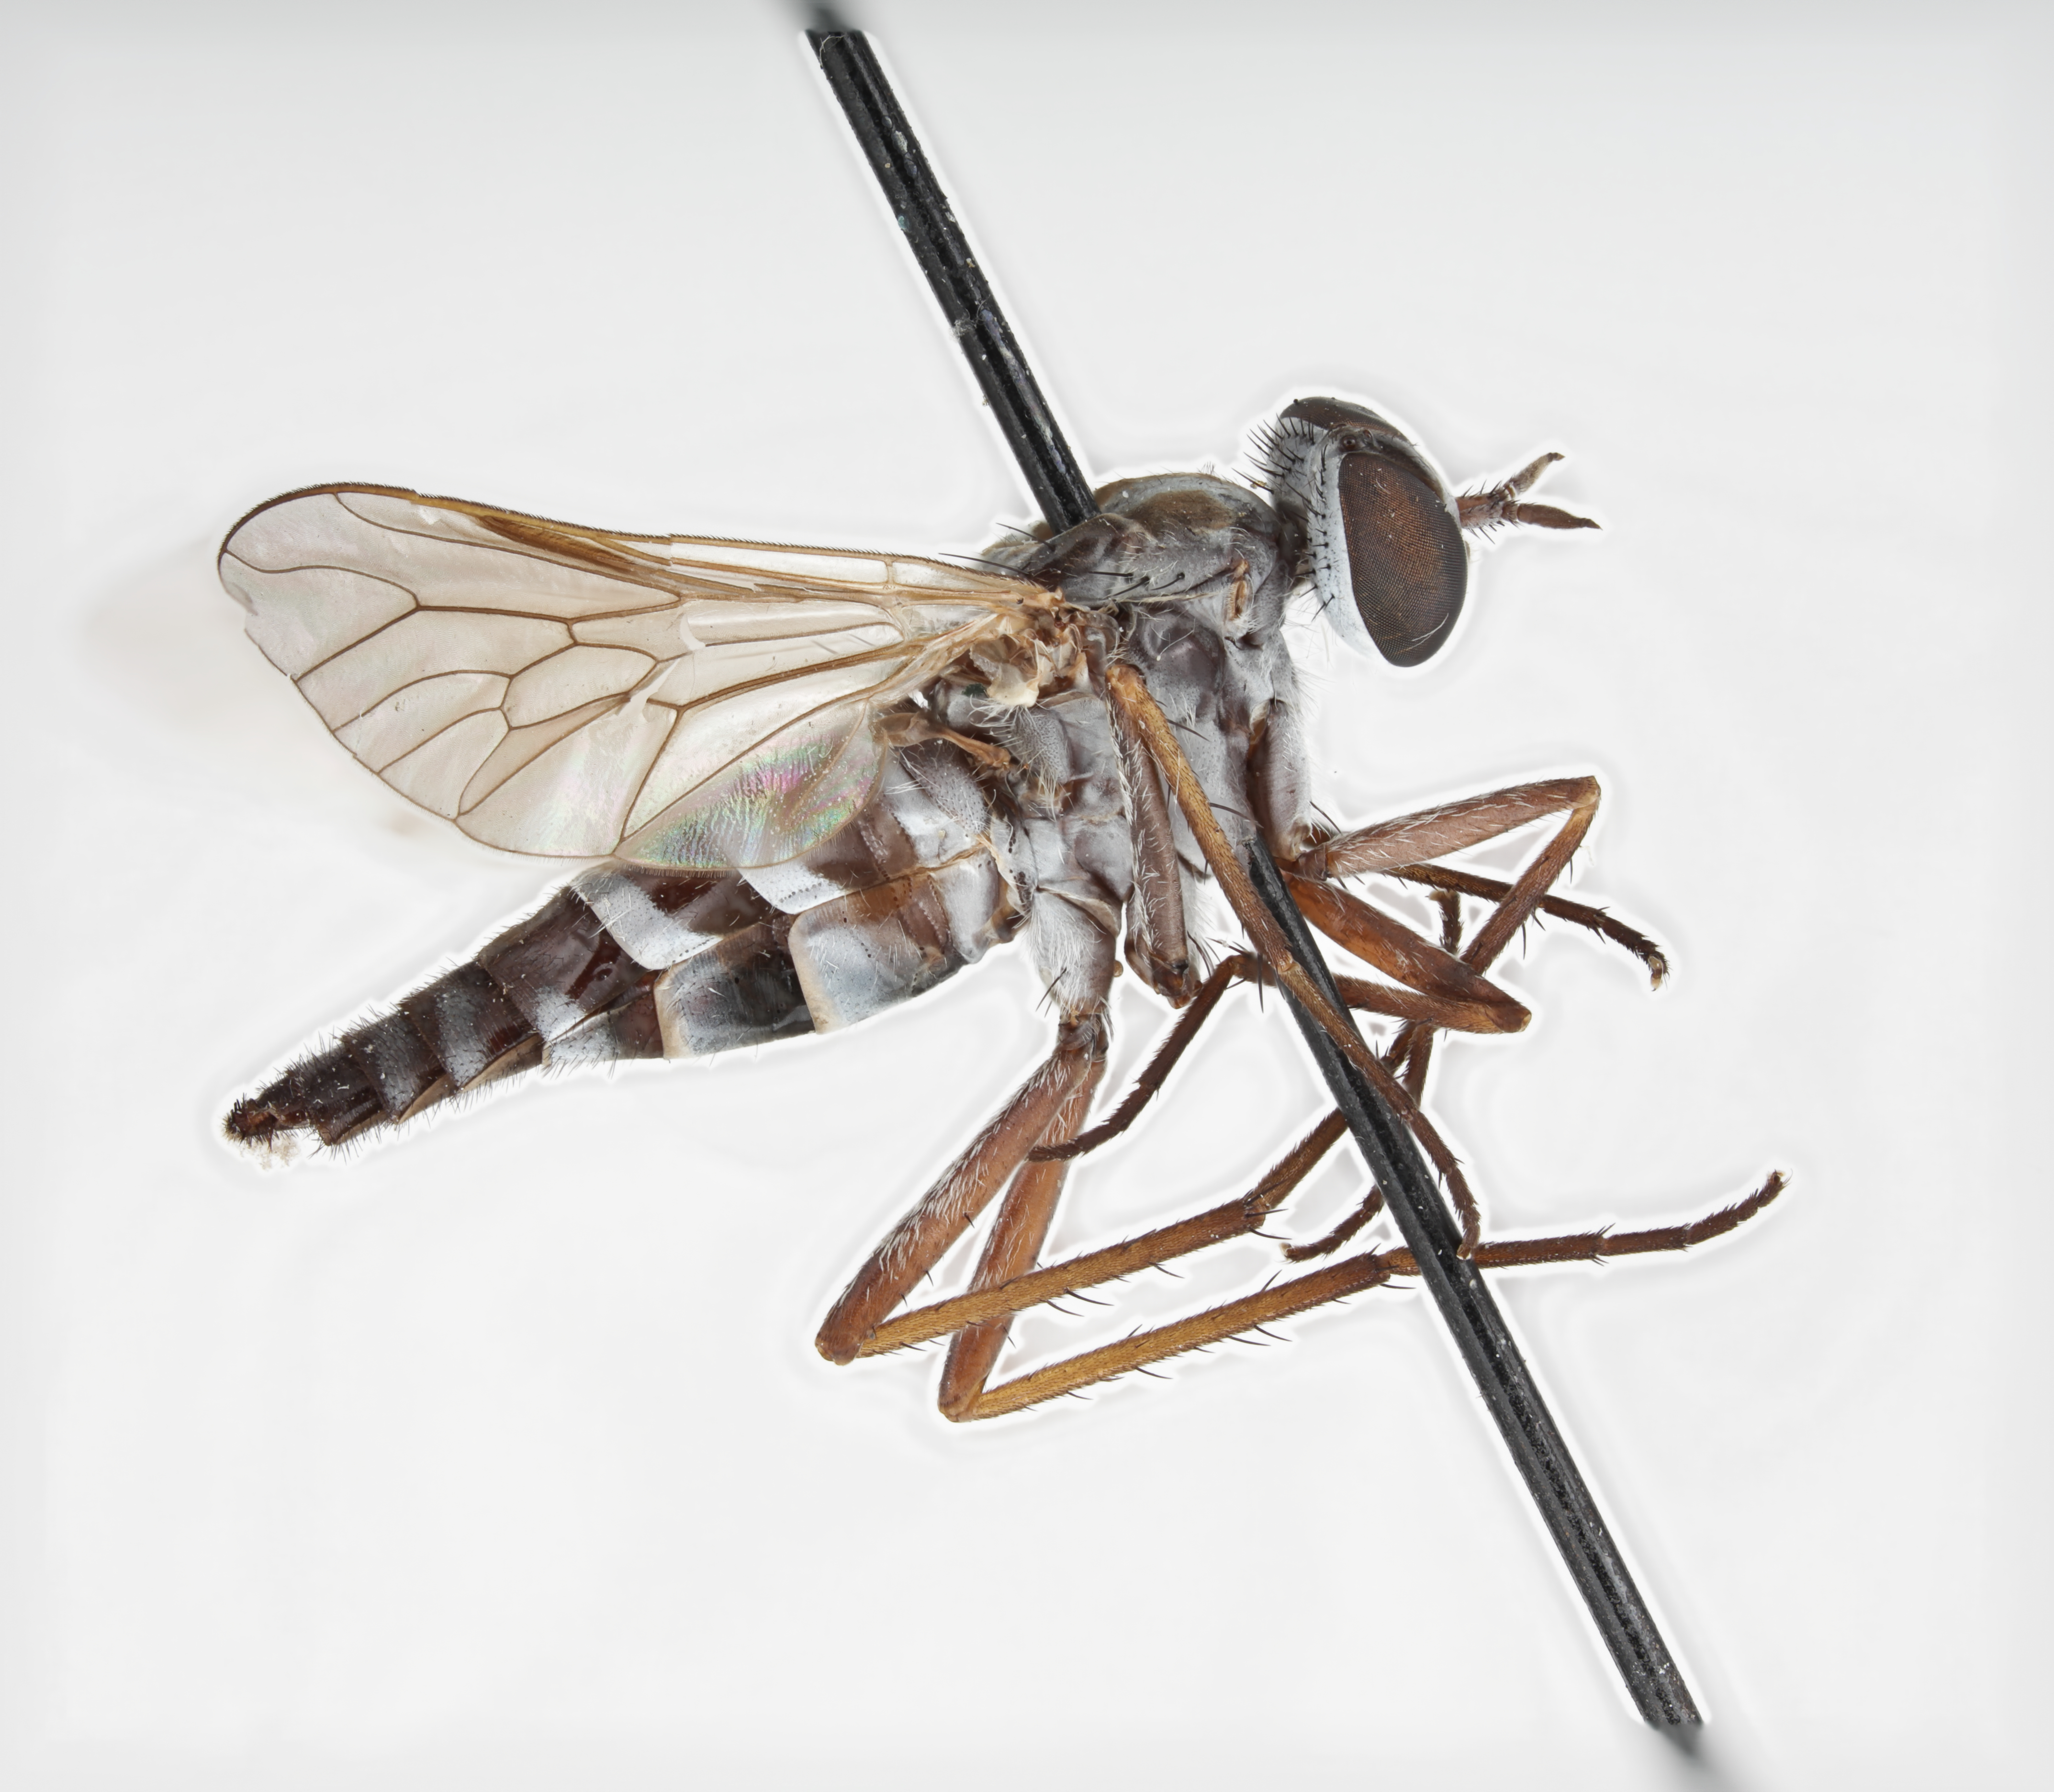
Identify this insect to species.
Psilocephala sauteri (also Irwiniella sauteri)
